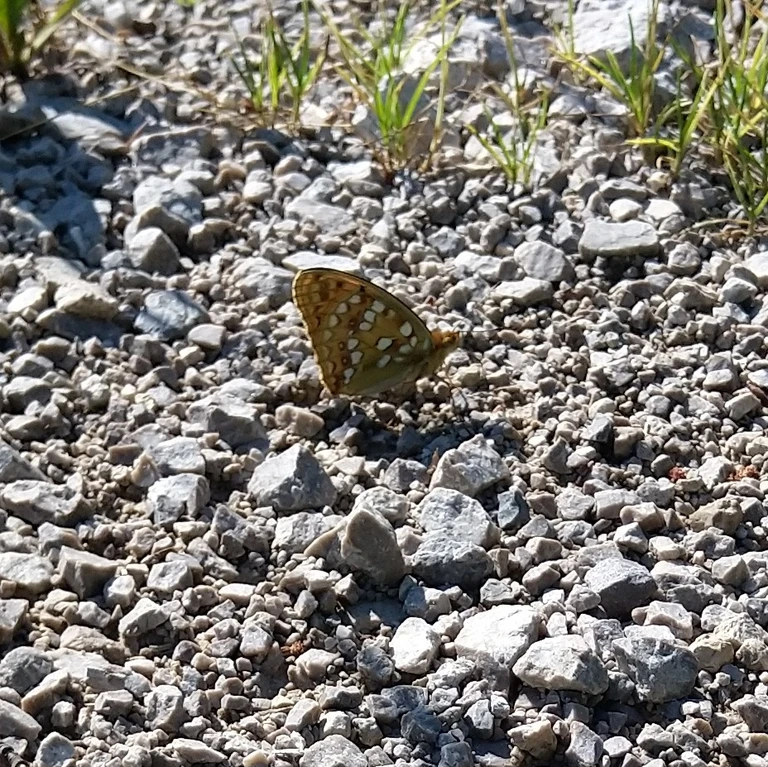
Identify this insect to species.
Fabriciana adippe
